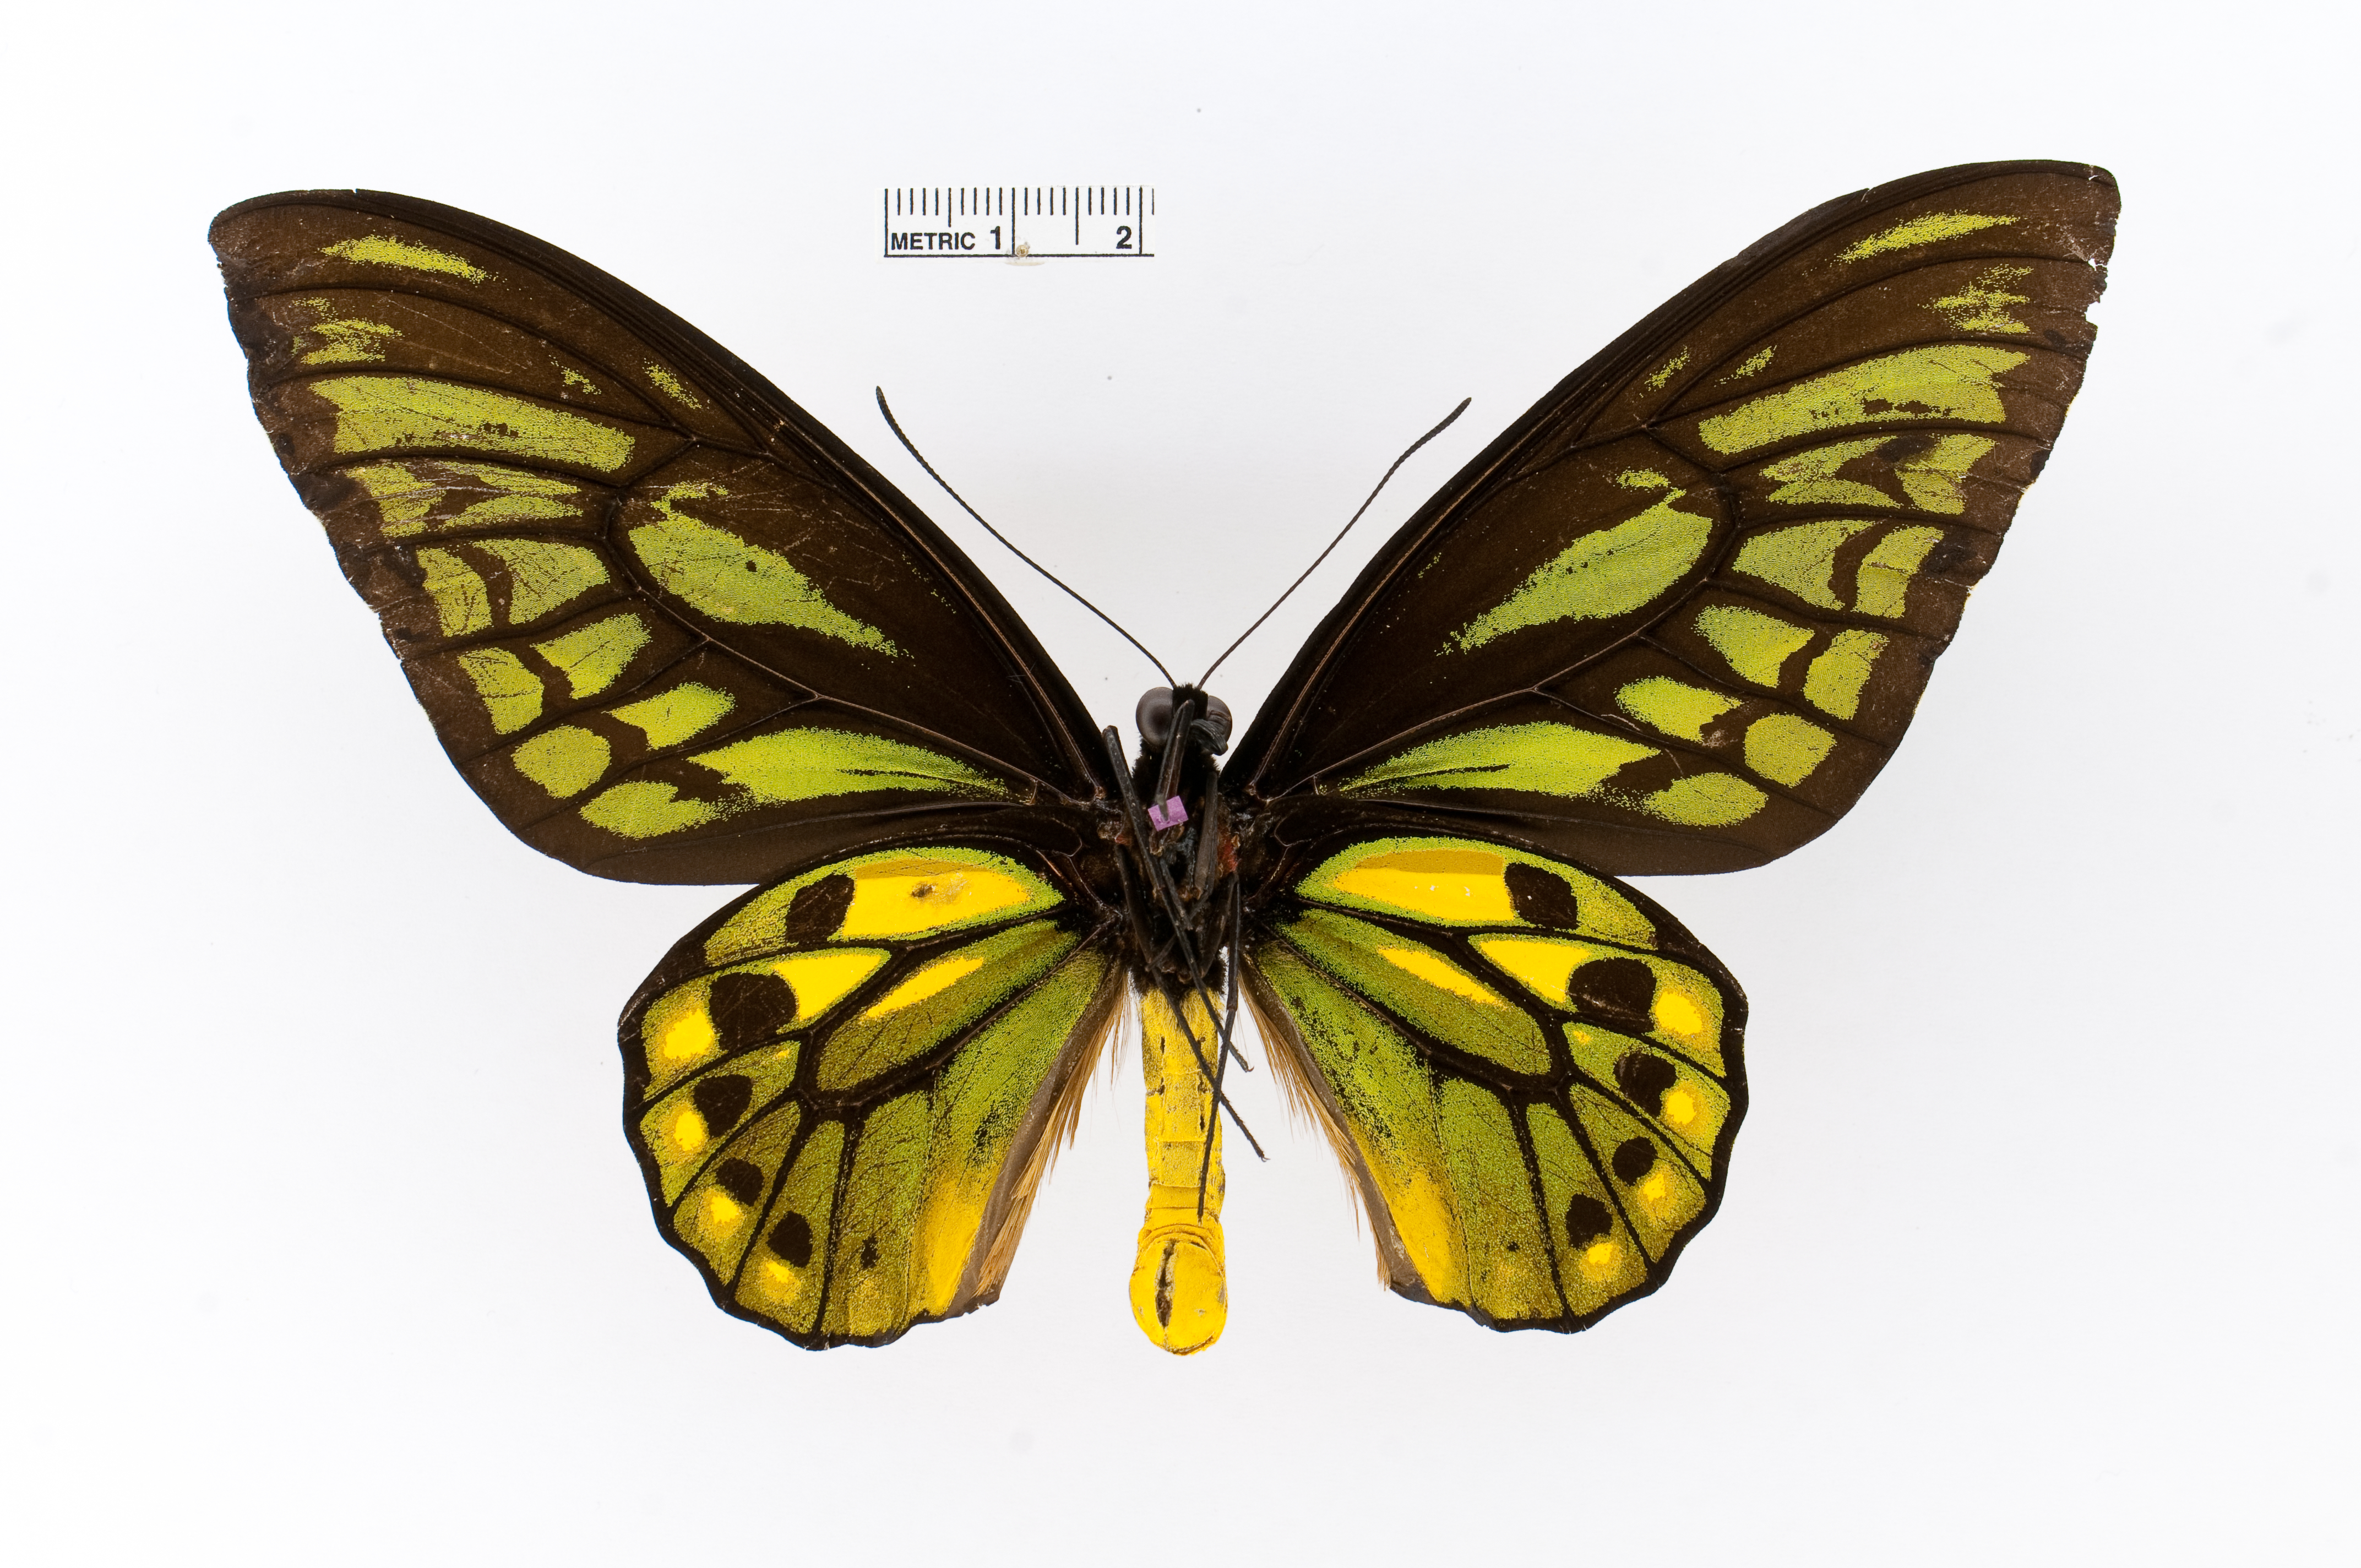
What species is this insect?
Ornithoptera croesus
